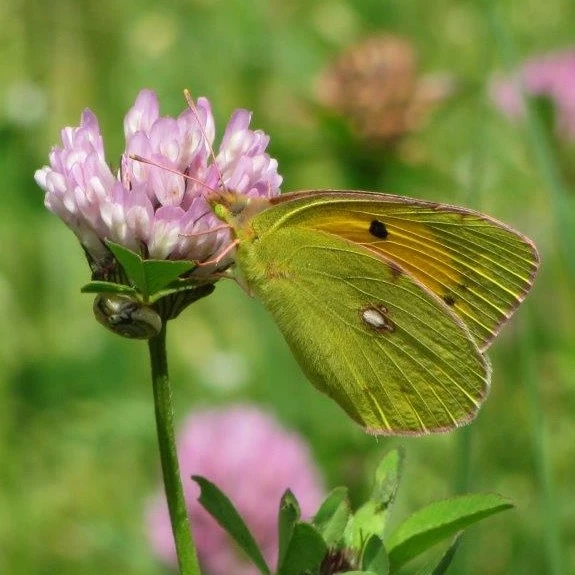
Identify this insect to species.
Colias croceus
